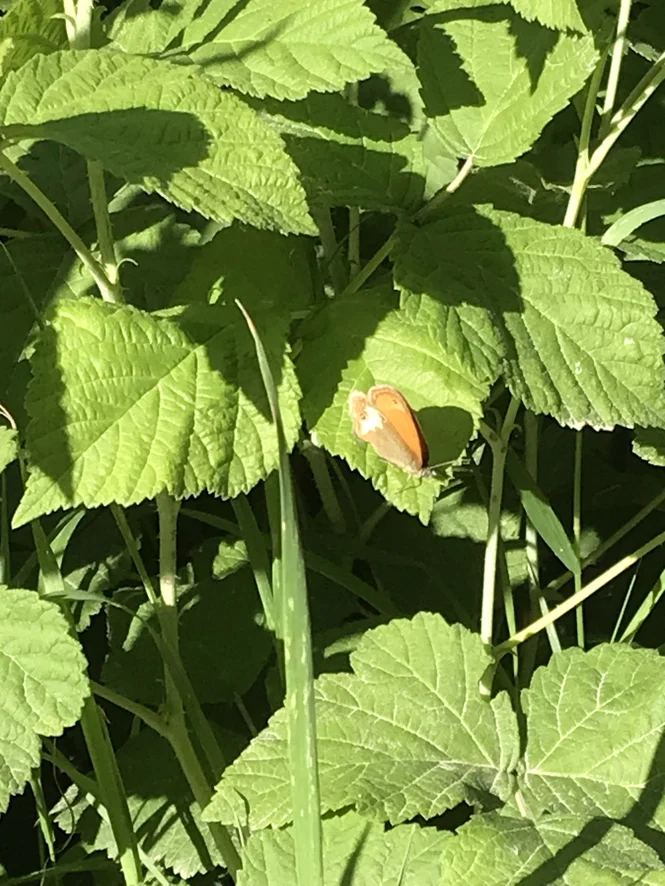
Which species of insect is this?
Coenonympha arcania
